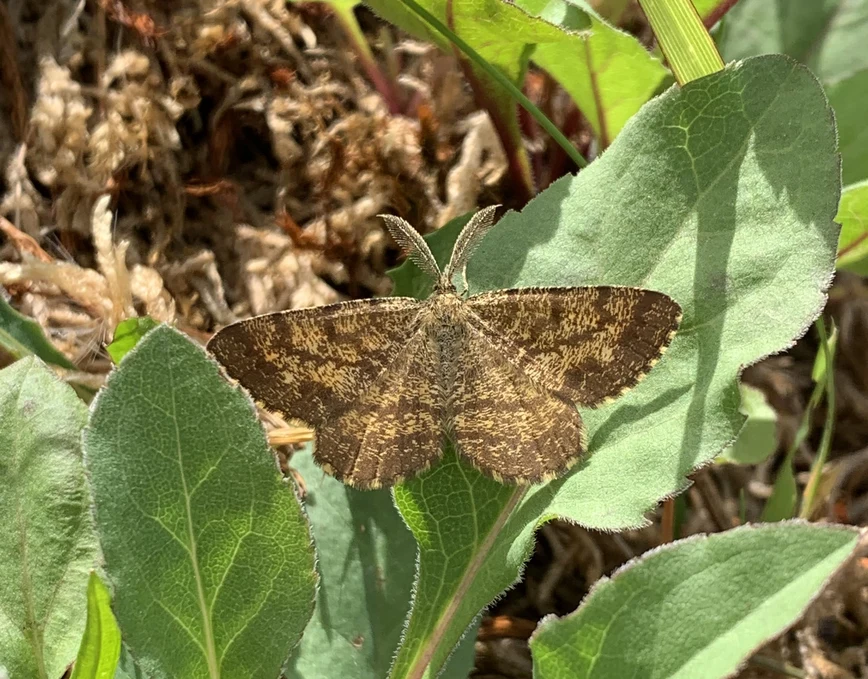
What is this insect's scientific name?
Ematurga atomaria
